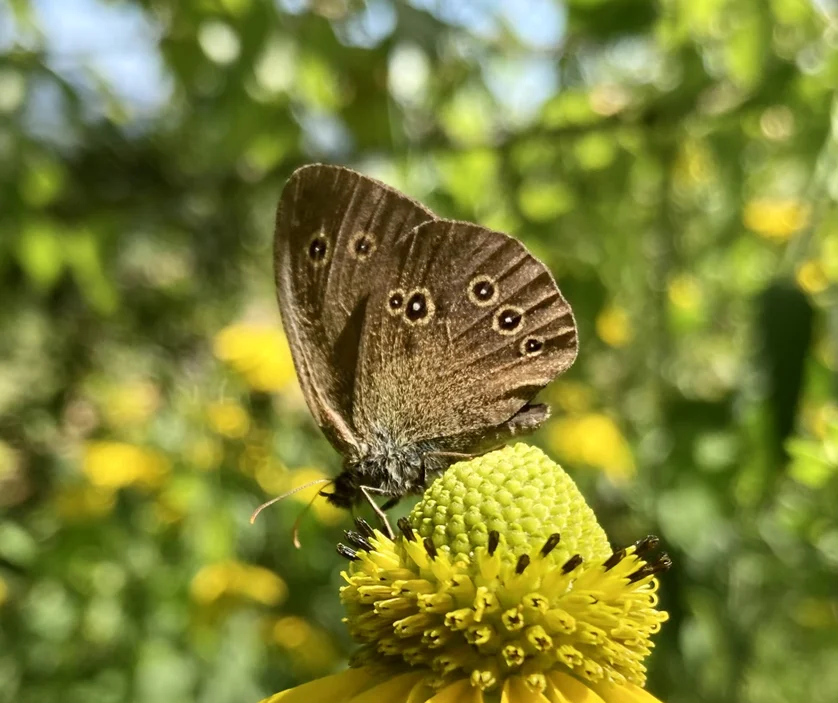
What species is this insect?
Aphantopus hyperantus
